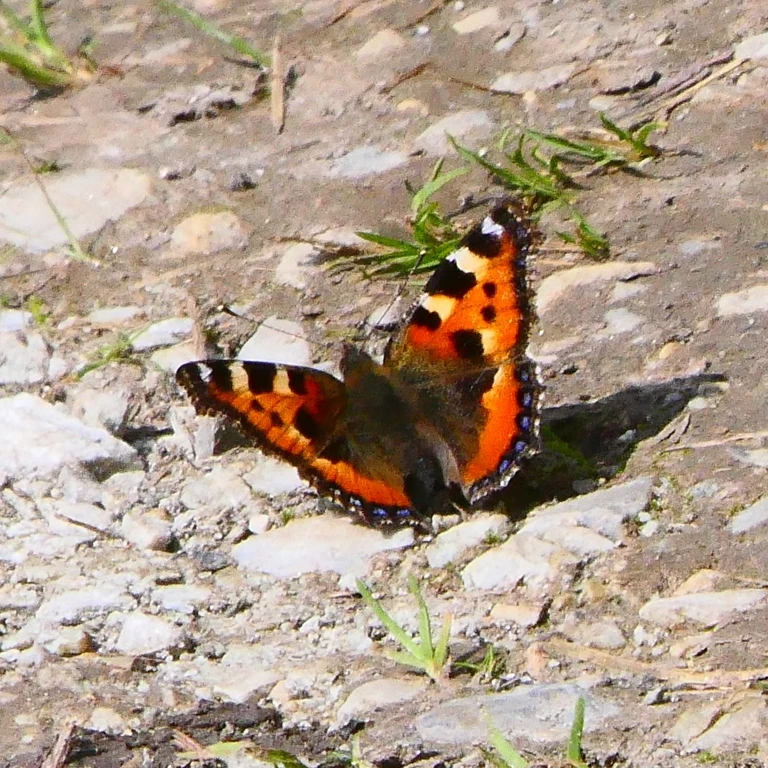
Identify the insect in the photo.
Aglais urticae
